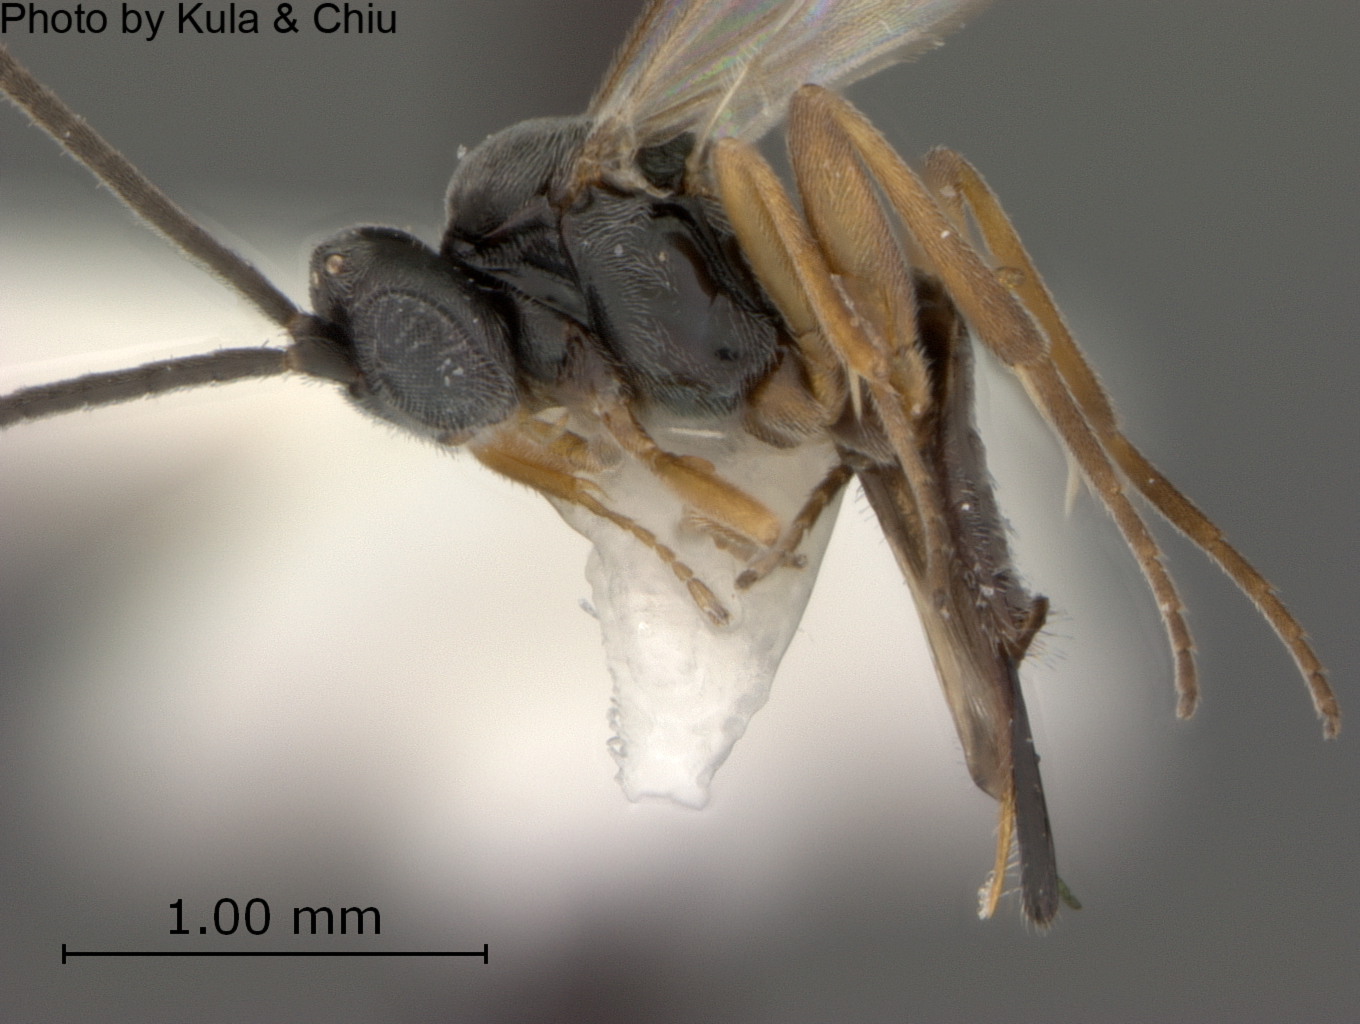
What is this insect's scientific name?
Illidops terrestris
